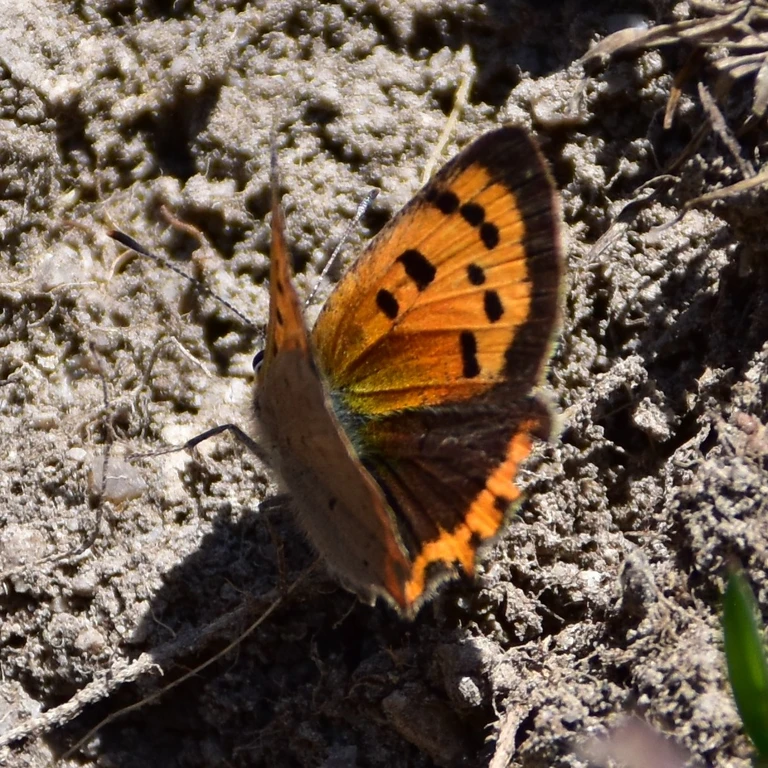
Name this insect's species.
Lycaena phlaeas
